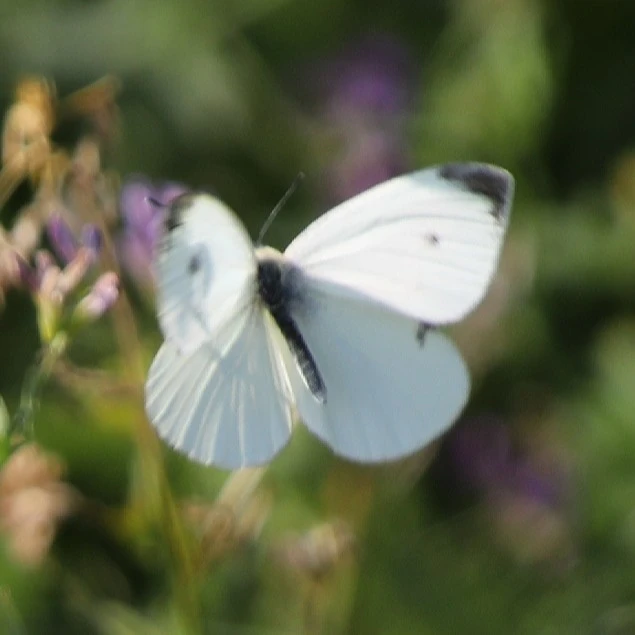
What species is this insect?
Pieris rapae
